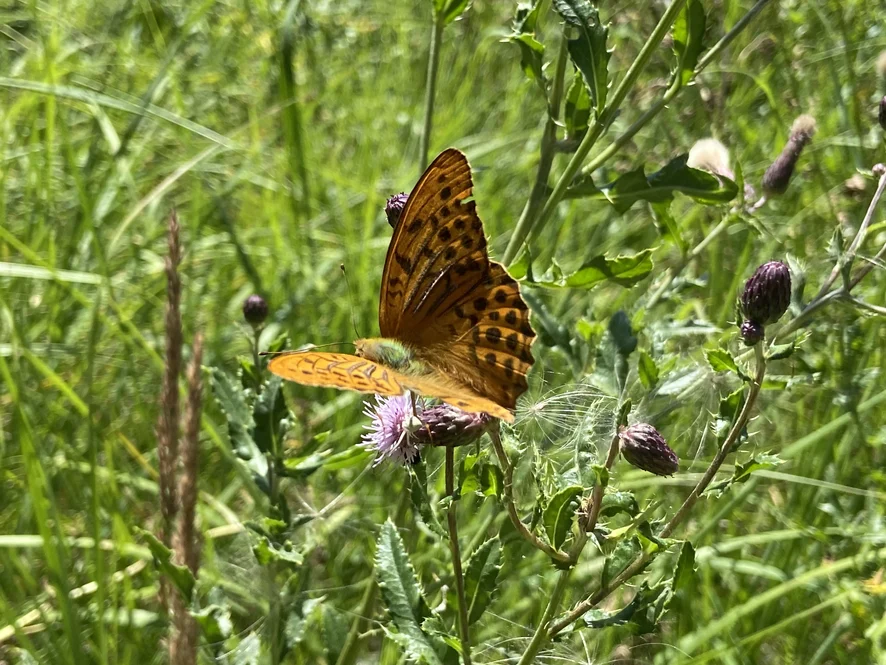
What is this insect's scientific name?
Argynnis paphia
